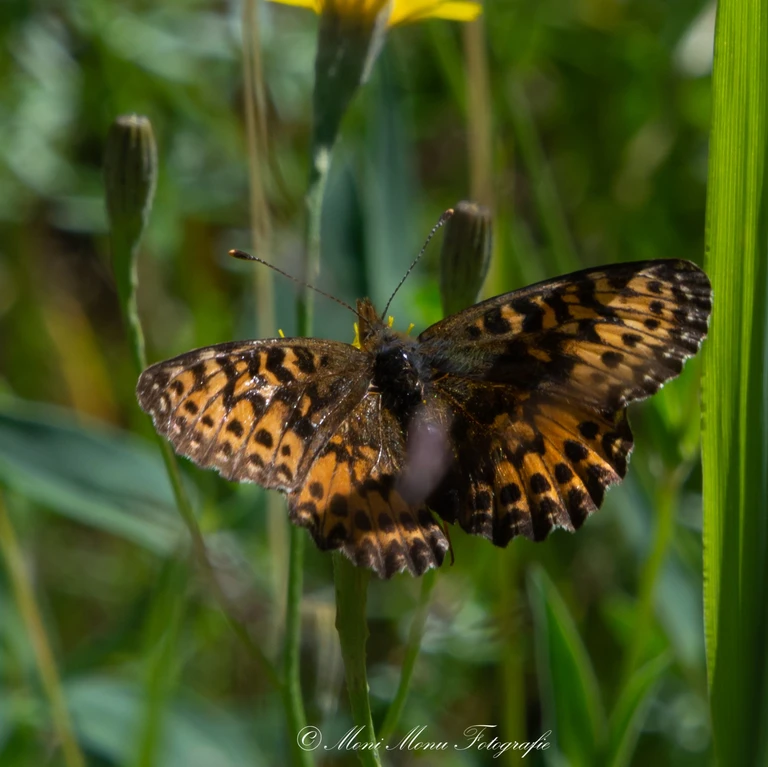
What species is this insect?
Boloria titania
